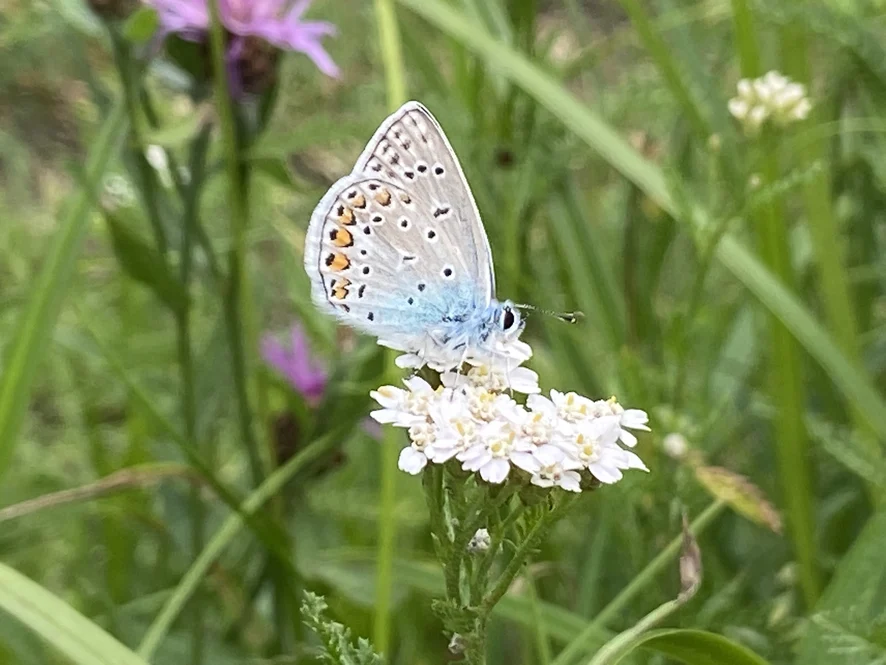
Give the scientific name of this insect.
Polyommatus icarus
